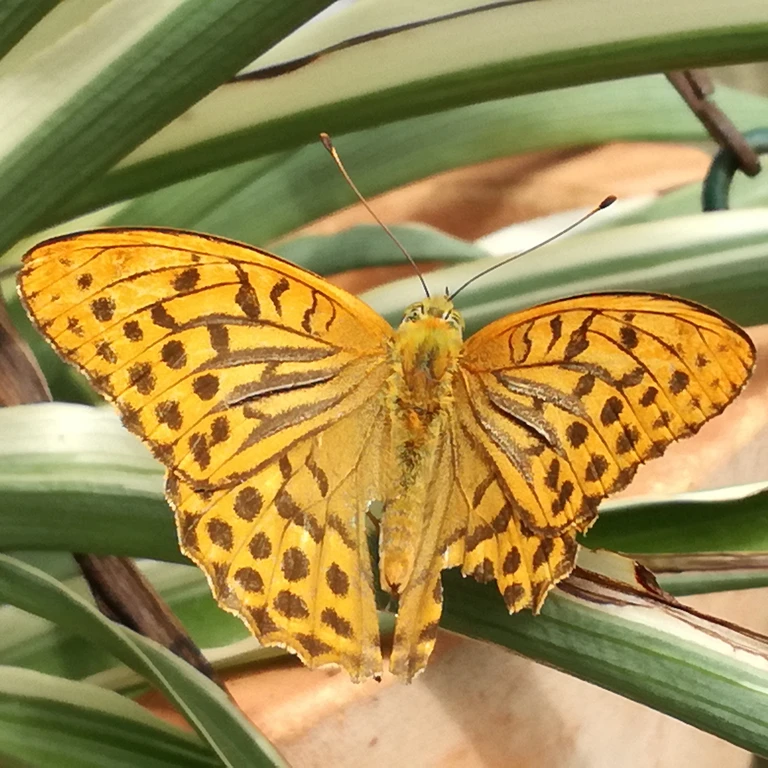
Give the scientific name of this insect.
Argynnis paphia
